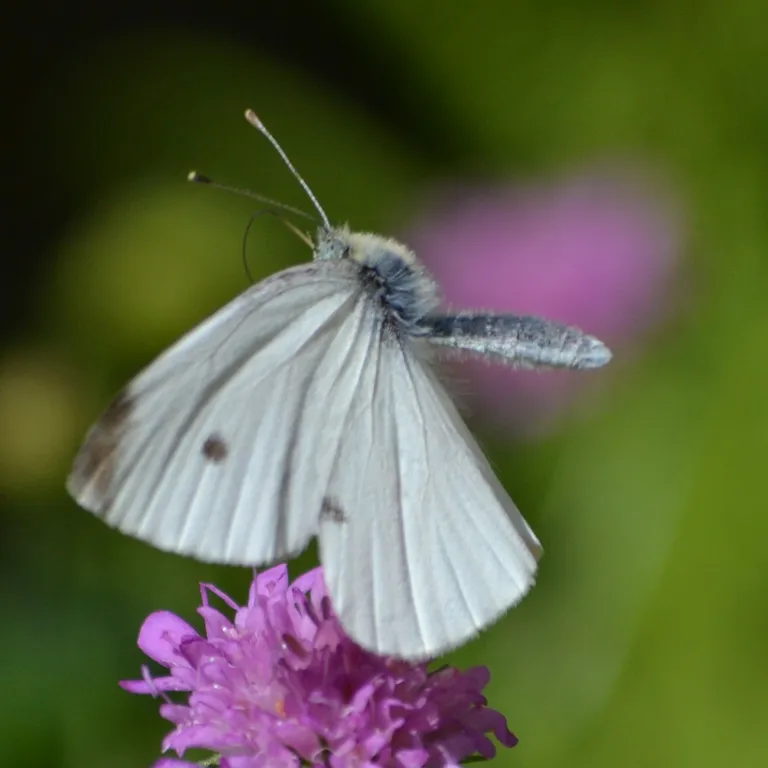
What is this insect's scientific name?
Pieris rapae
